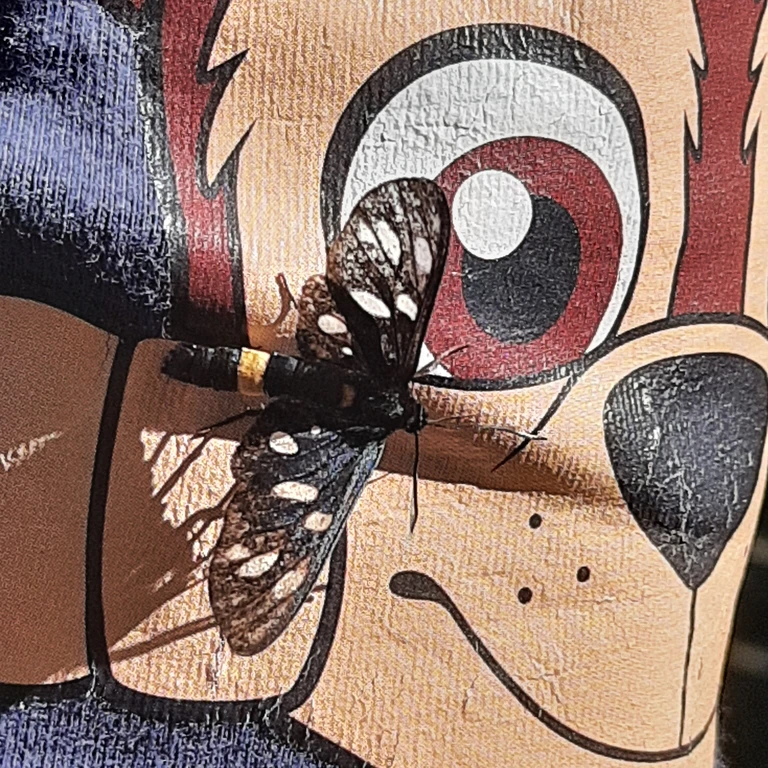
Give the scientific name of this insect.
Amata phegea
